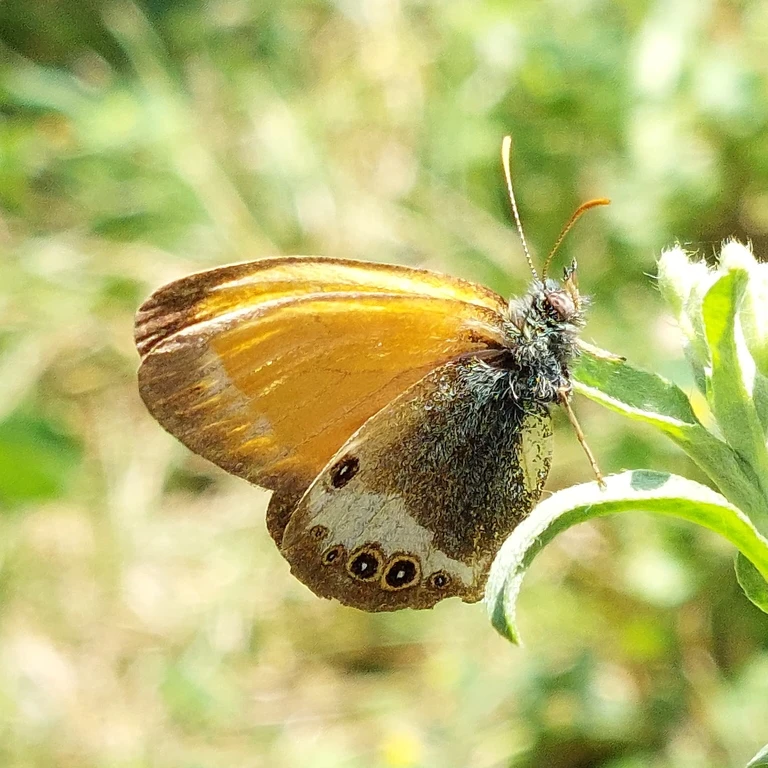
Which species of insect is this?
Coenonympha arcania
